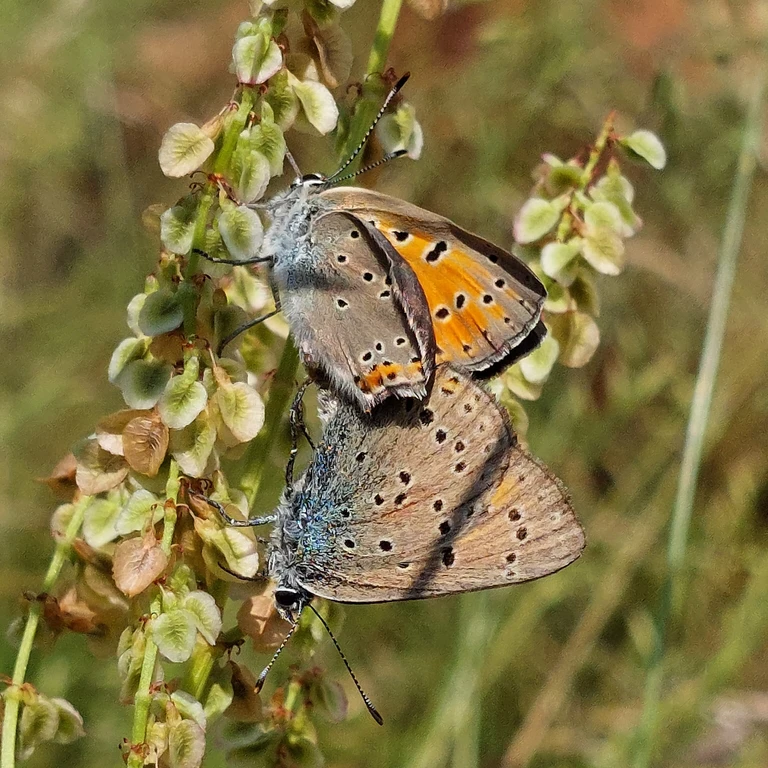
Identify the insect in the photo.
Lycaena hippothoe (also Palaeochrysophanus hippothoe)
